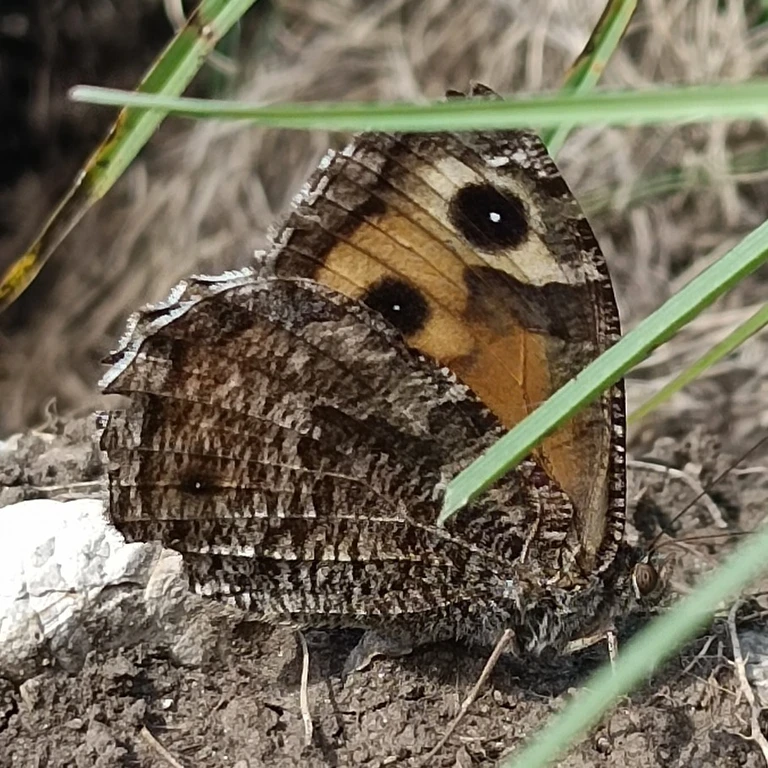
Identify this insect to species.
Hipparchia semele
